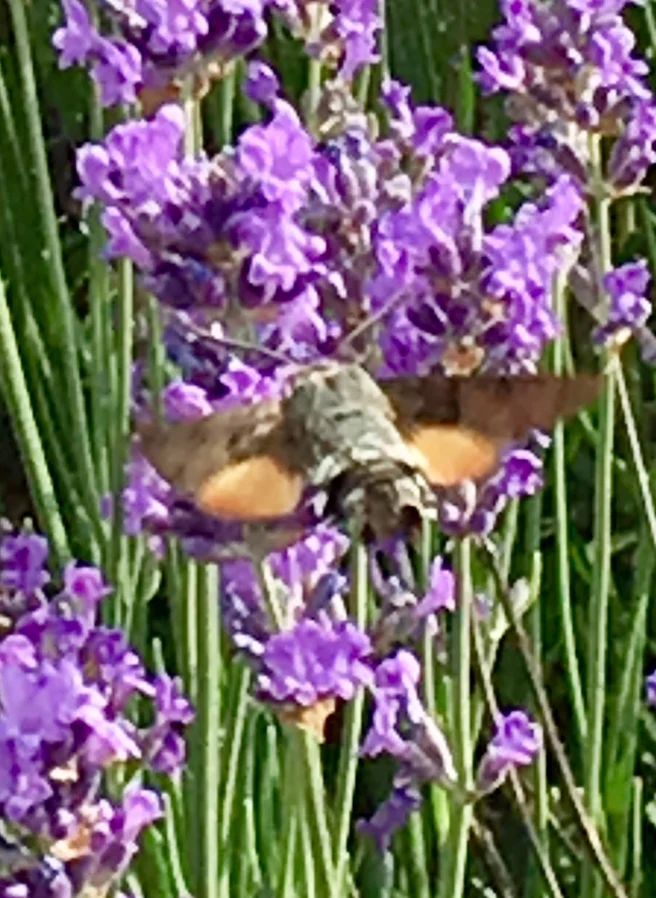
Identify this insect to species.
Macroglossum stellatarum
